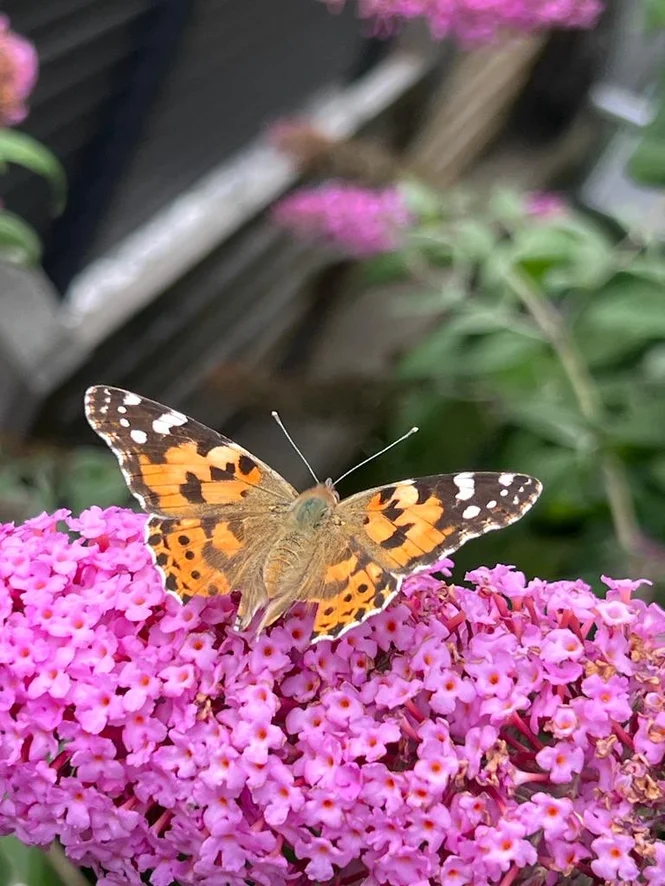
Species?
Vanessa cardui
